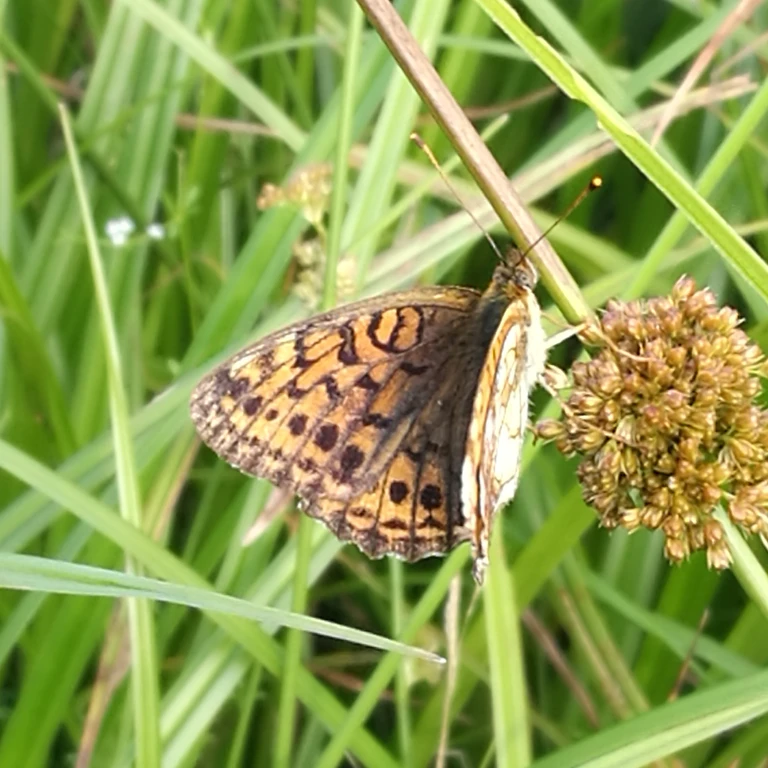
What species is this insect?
Brenthis ino
